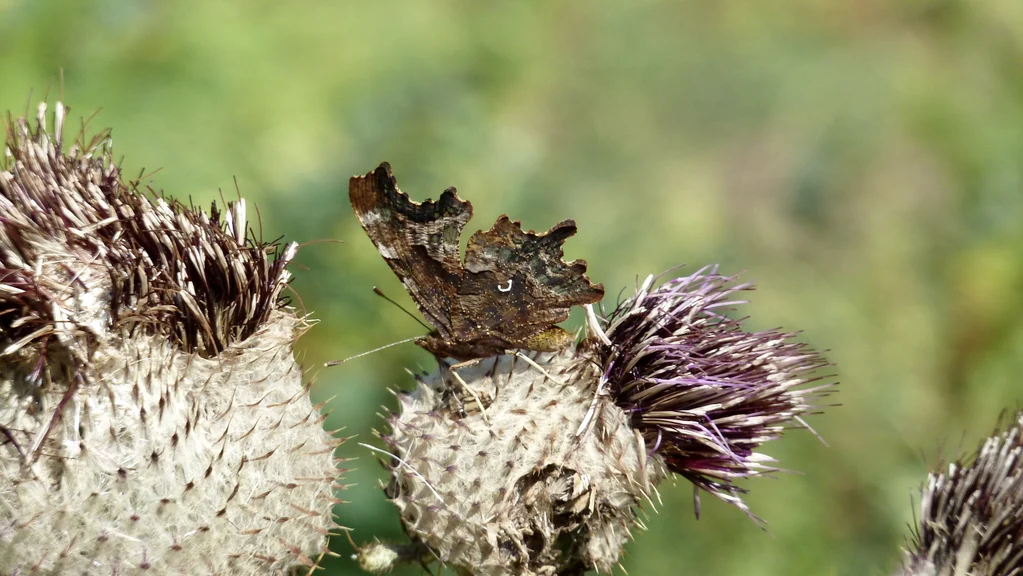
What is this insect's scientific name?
Polygonia c-album
